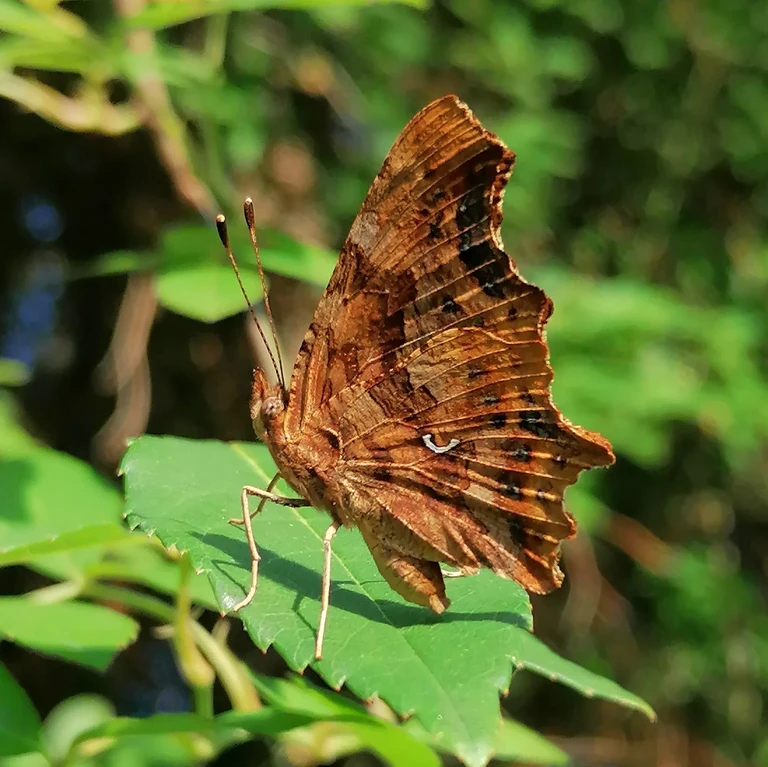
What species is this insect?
Polygonia c-album
